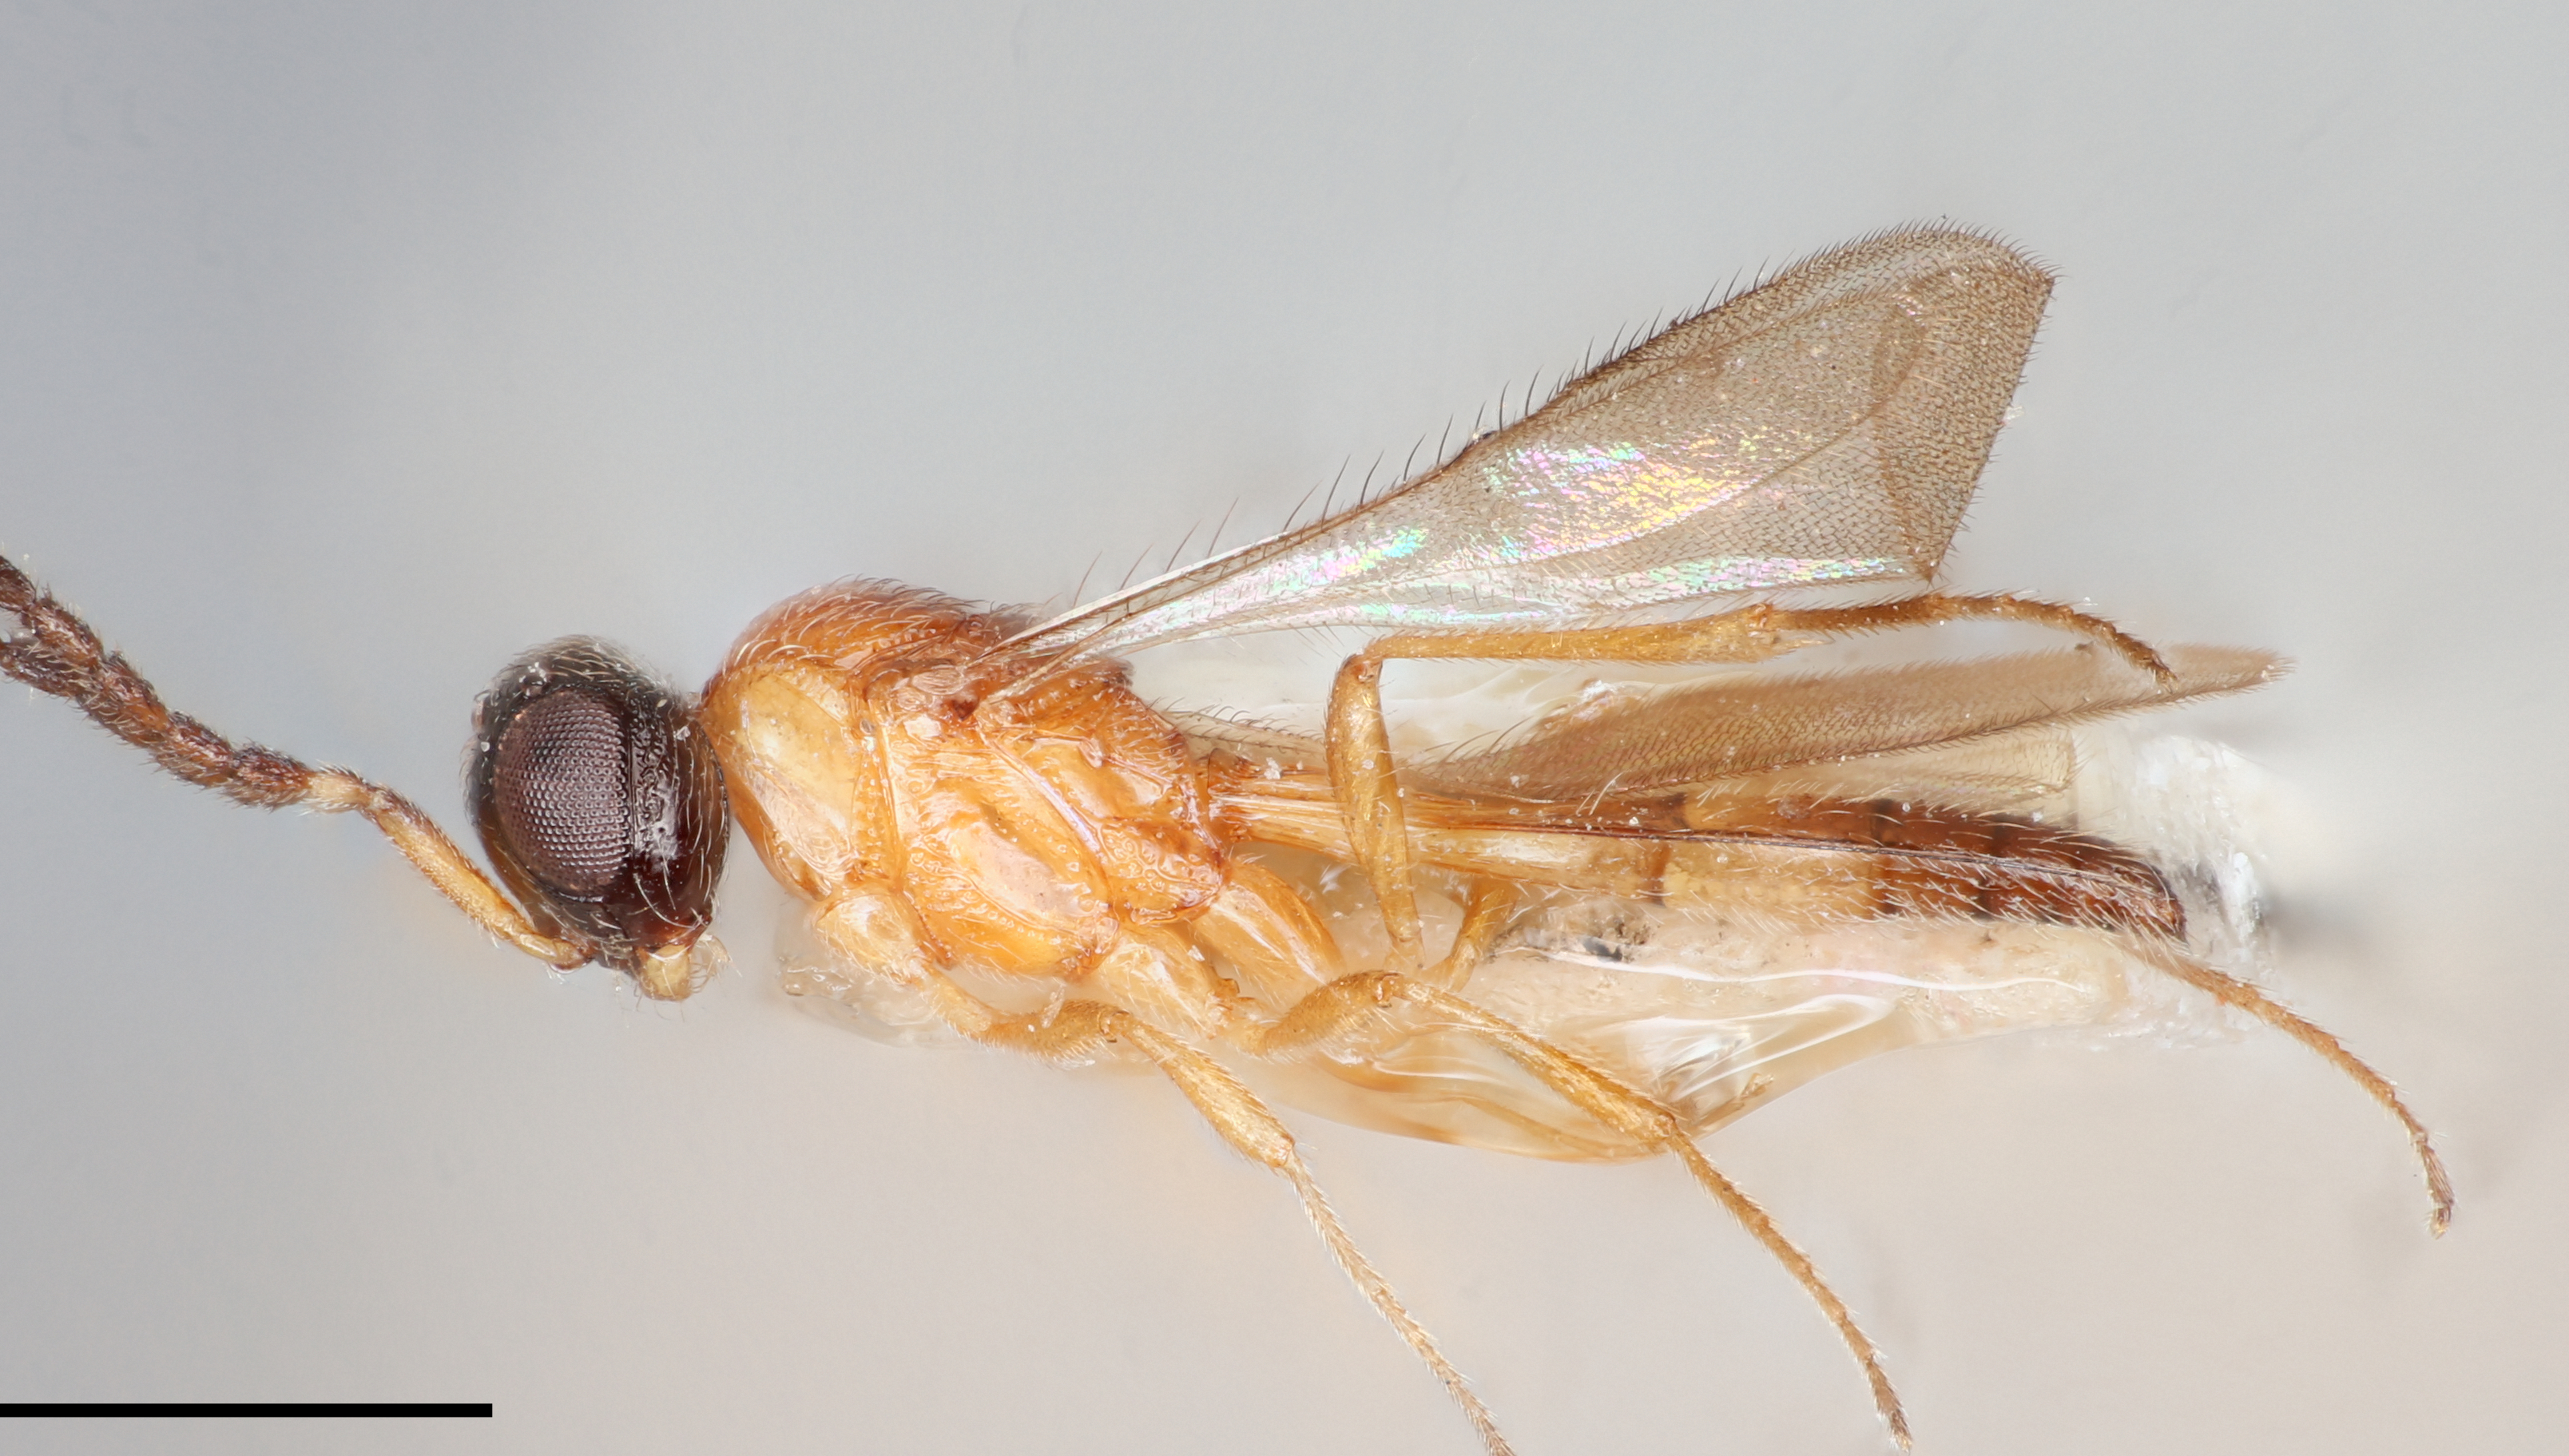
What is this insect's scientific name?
Calliscelio orientalis
